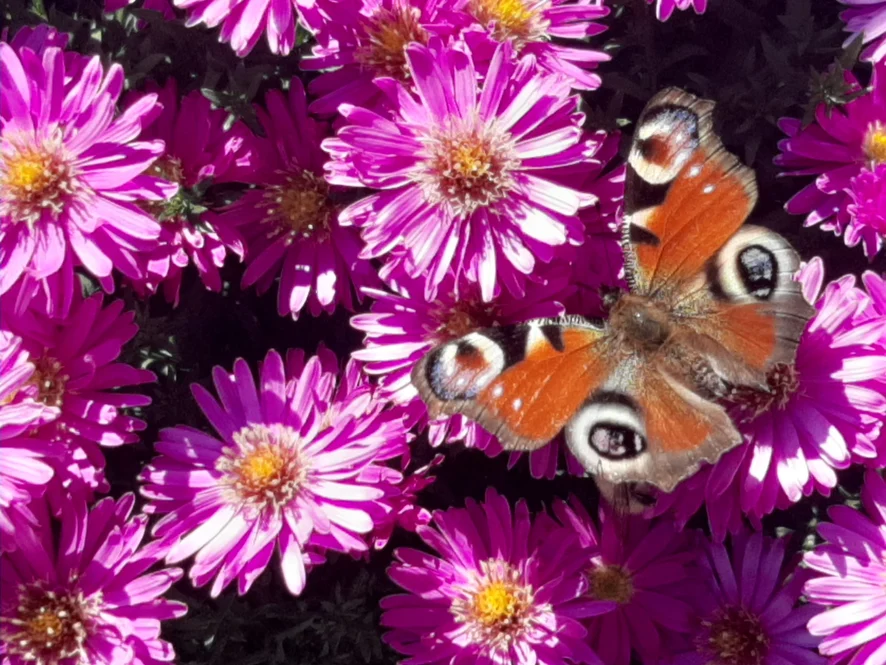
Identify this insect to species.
Aglais io
